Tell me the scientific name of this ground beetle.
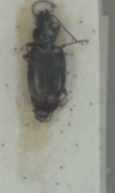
Bembidion varium
